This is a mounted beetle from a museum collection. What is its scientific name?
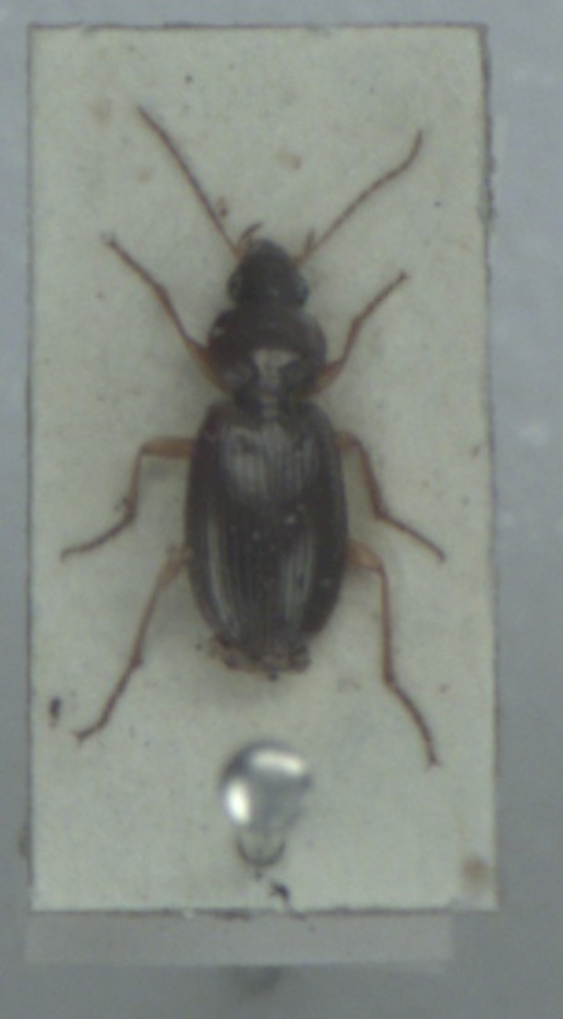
Olisthopus rotundatus
